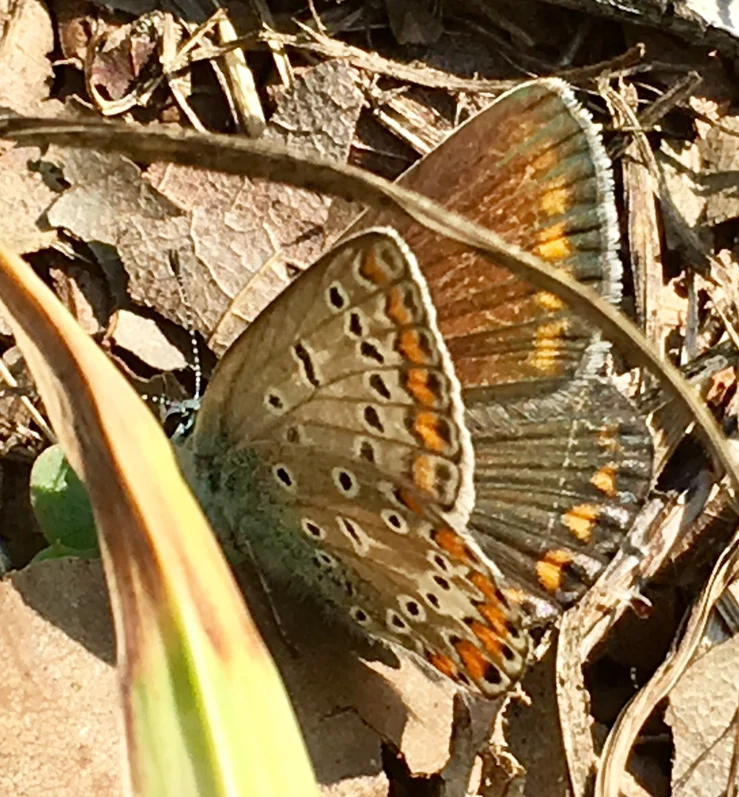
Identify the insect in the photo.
Polyommatus icarus
